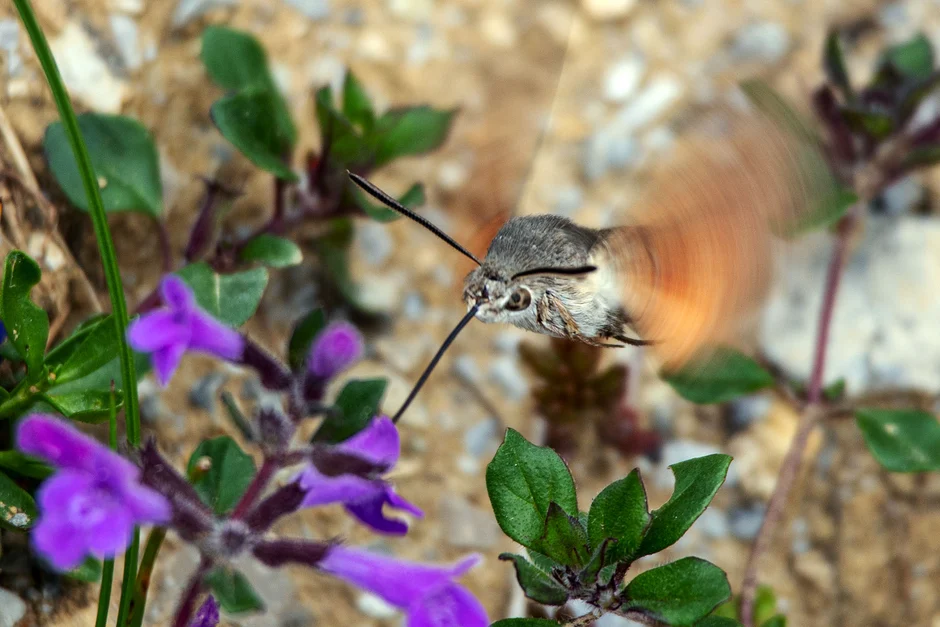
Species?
Macroglossum stellatarum
